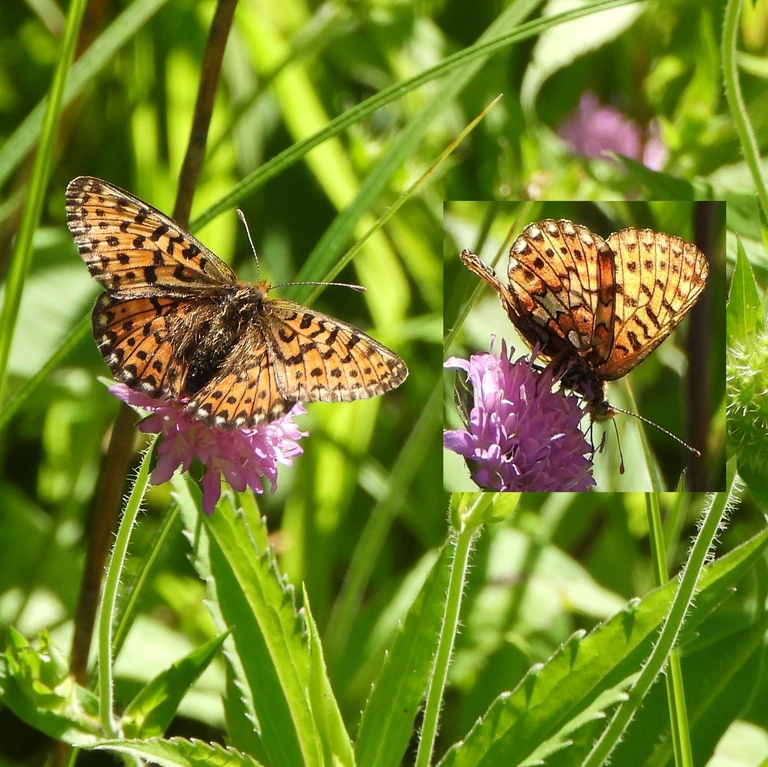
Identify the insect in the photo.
Boloria euphrosyne (also Clossiana euphrosyne)
